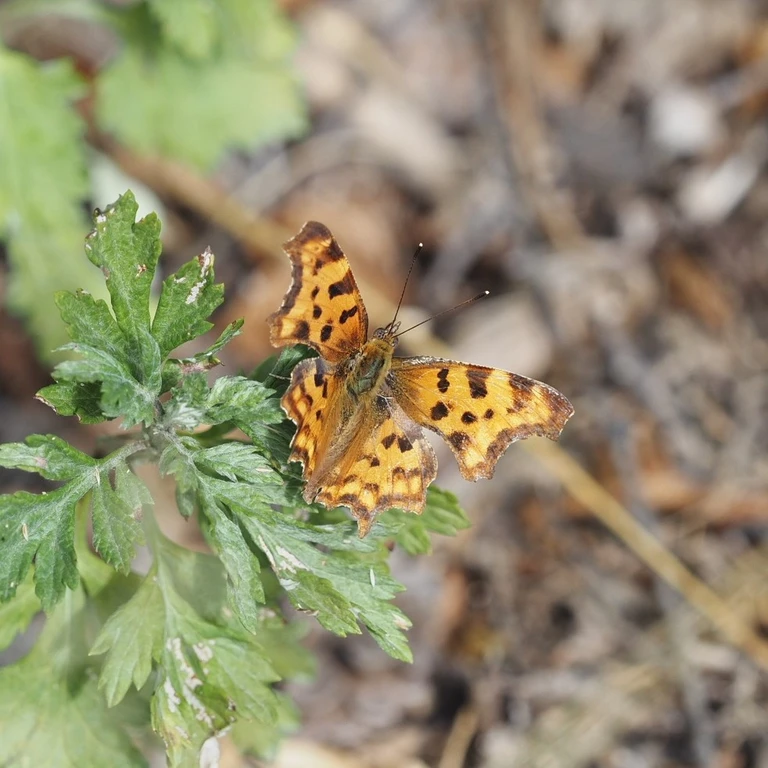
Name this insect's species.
Polygonia c-album
